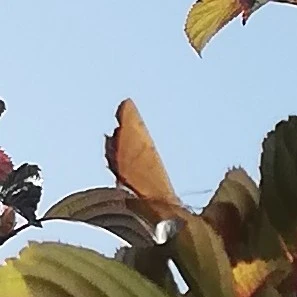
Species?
Thecla betulae
